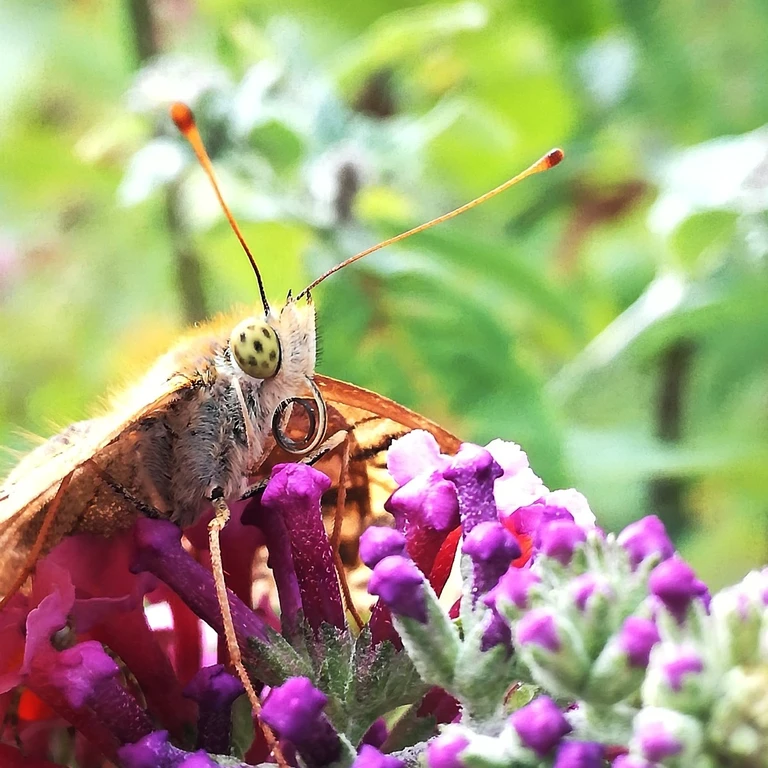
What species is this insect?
Argynnis paphia
